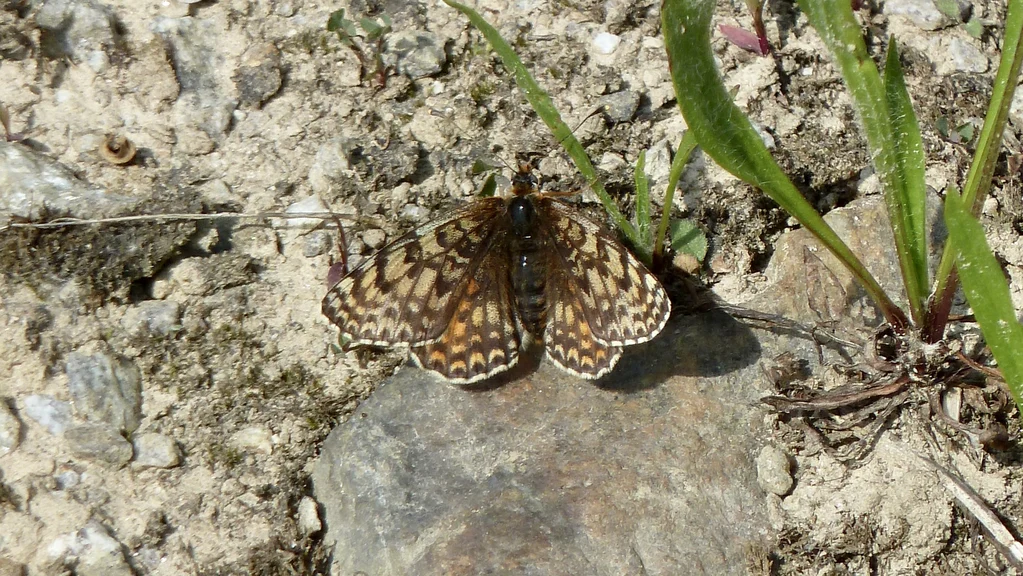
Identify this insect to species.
Melitaea didyma
